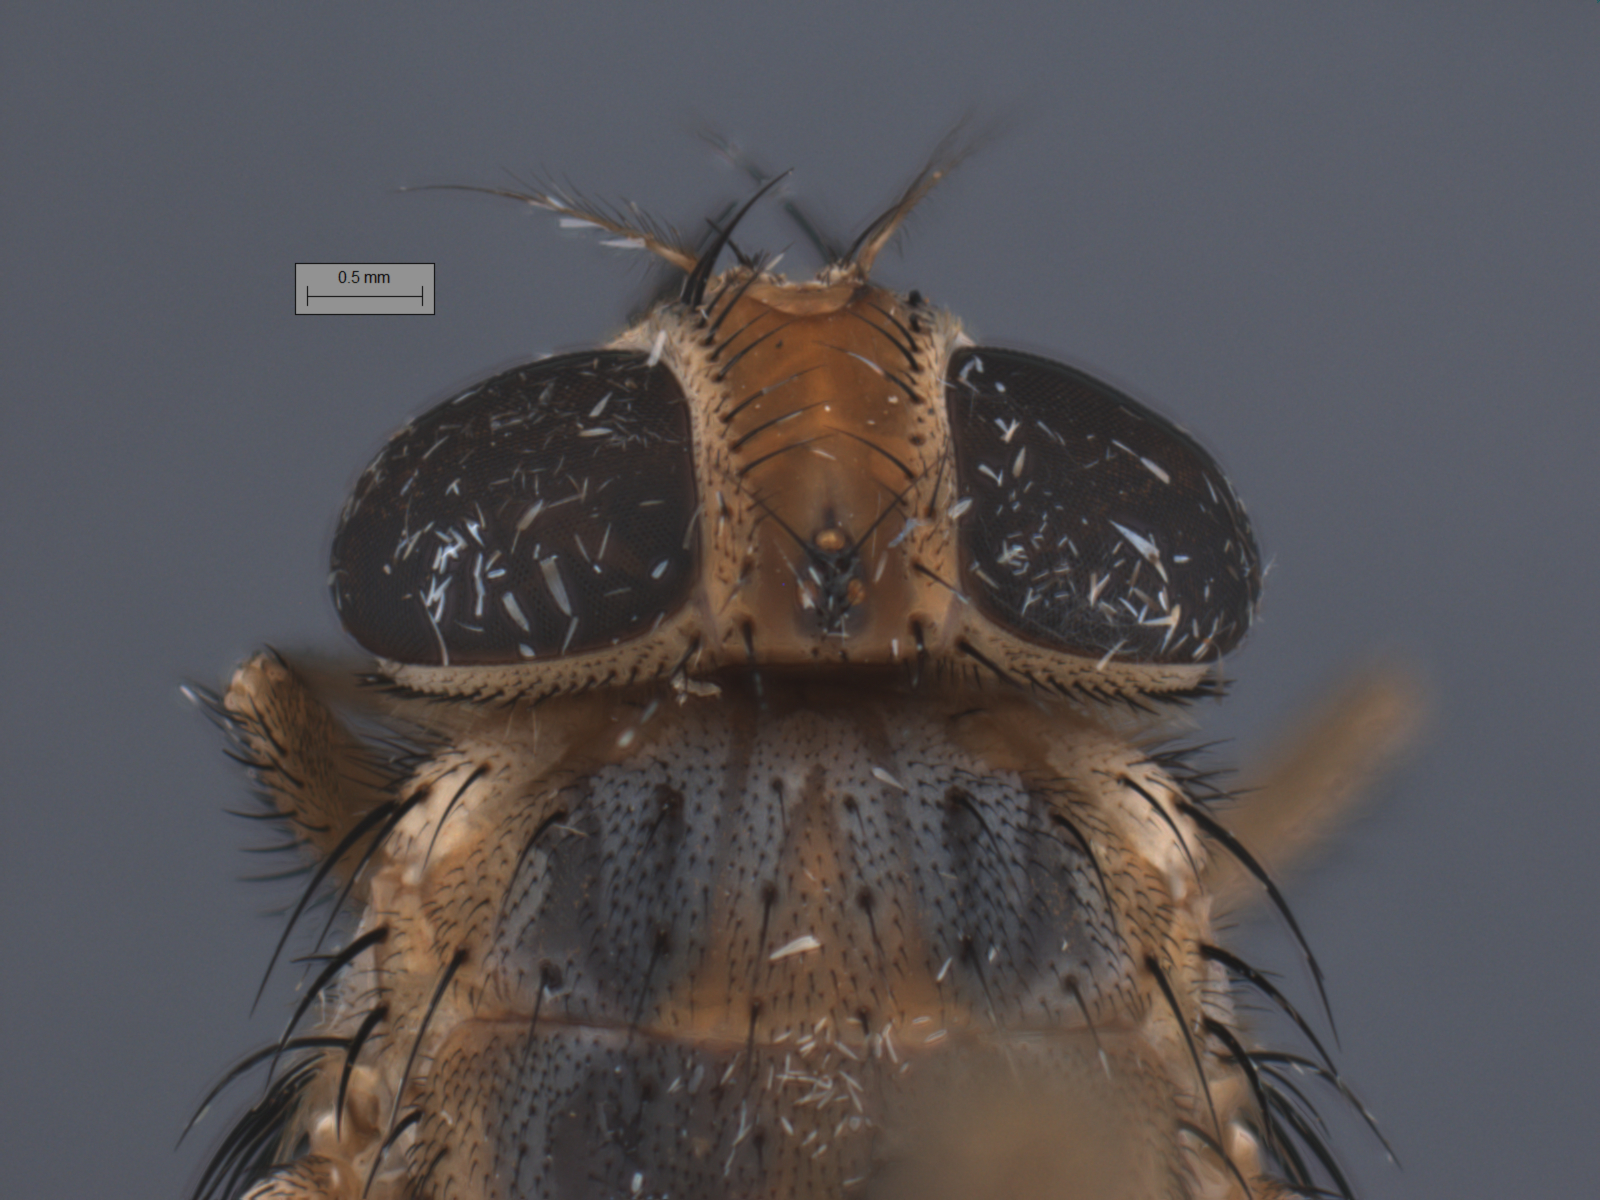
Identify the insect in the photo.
Auchmeromyia bequaerti
